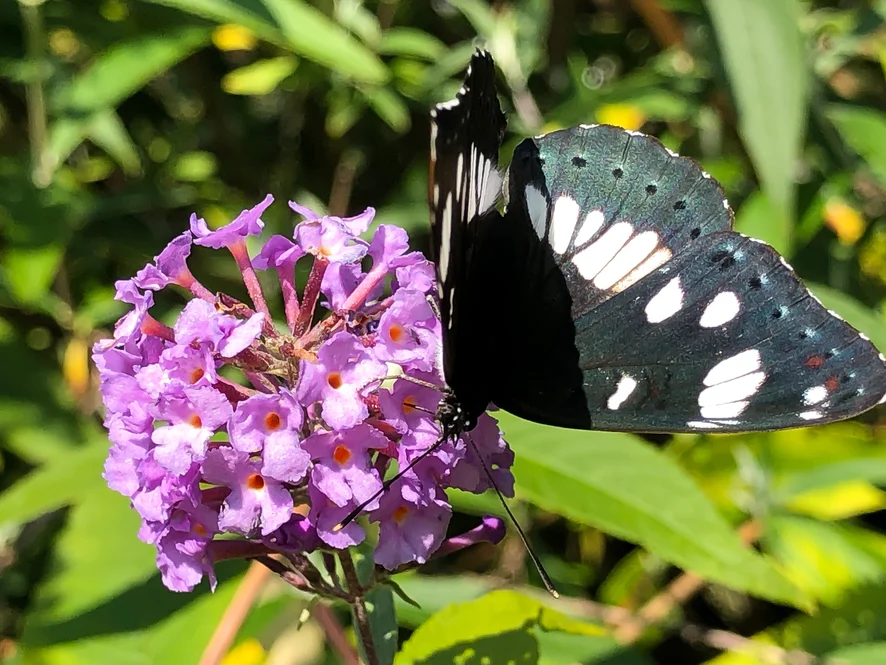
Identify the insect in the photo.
Limenitis reducta
